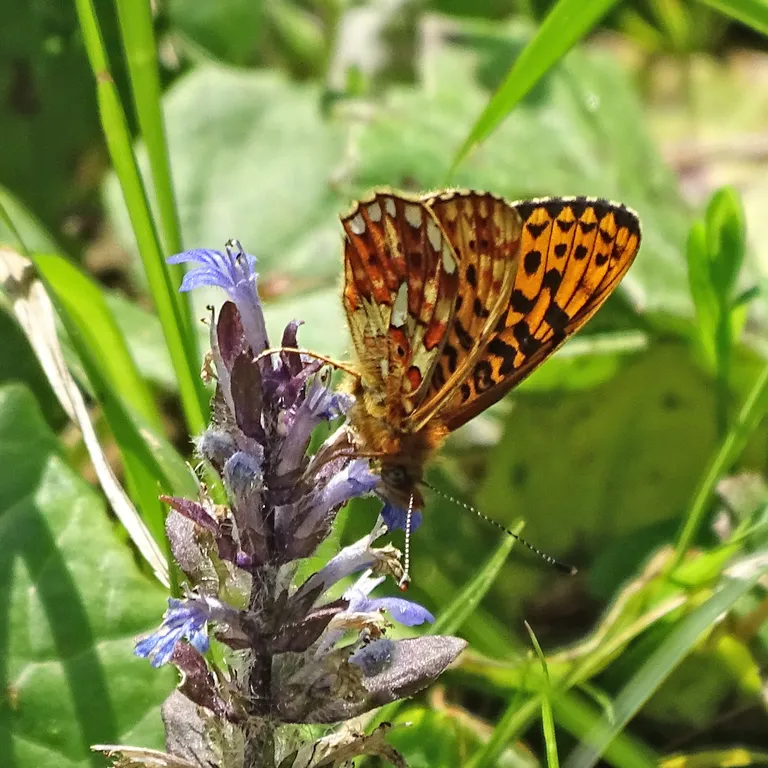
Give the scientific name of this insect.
Boloria euphrosyne (also Clossiana euphrosyne)
